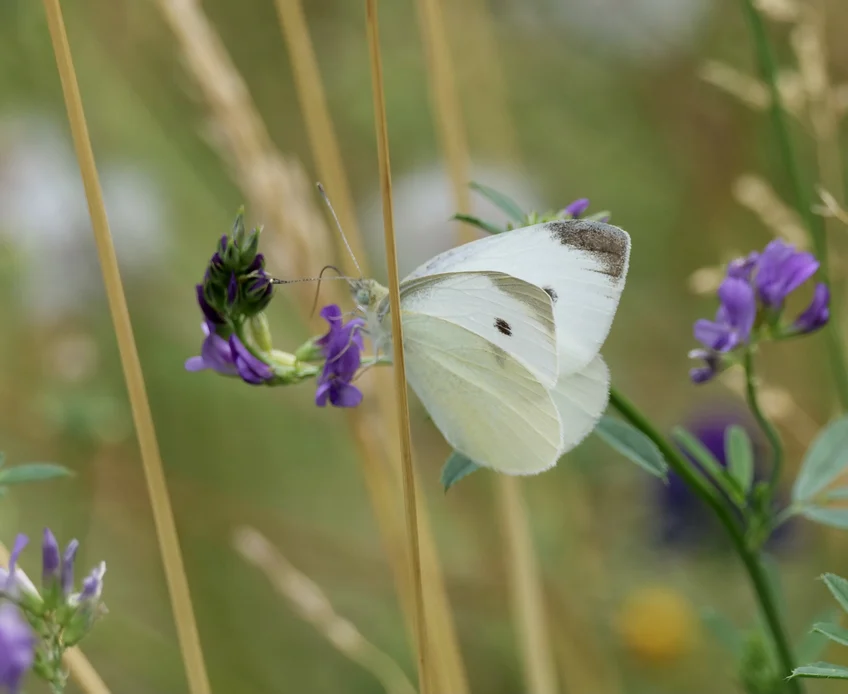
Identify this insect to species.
Pieris rapae
